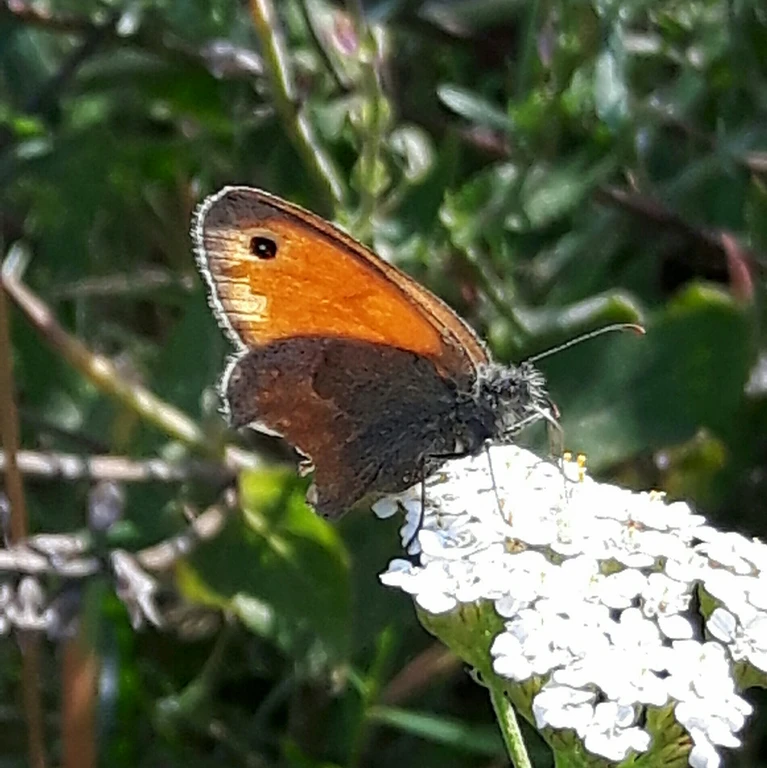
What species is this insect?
Coenonympha pamphilus
